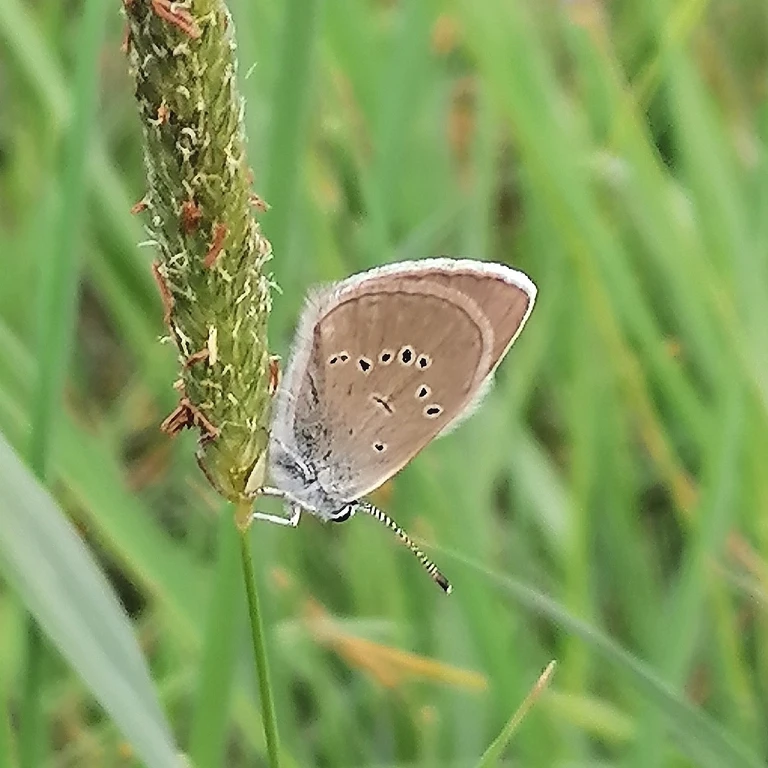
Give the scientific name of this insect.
Cyaniris semiargus
